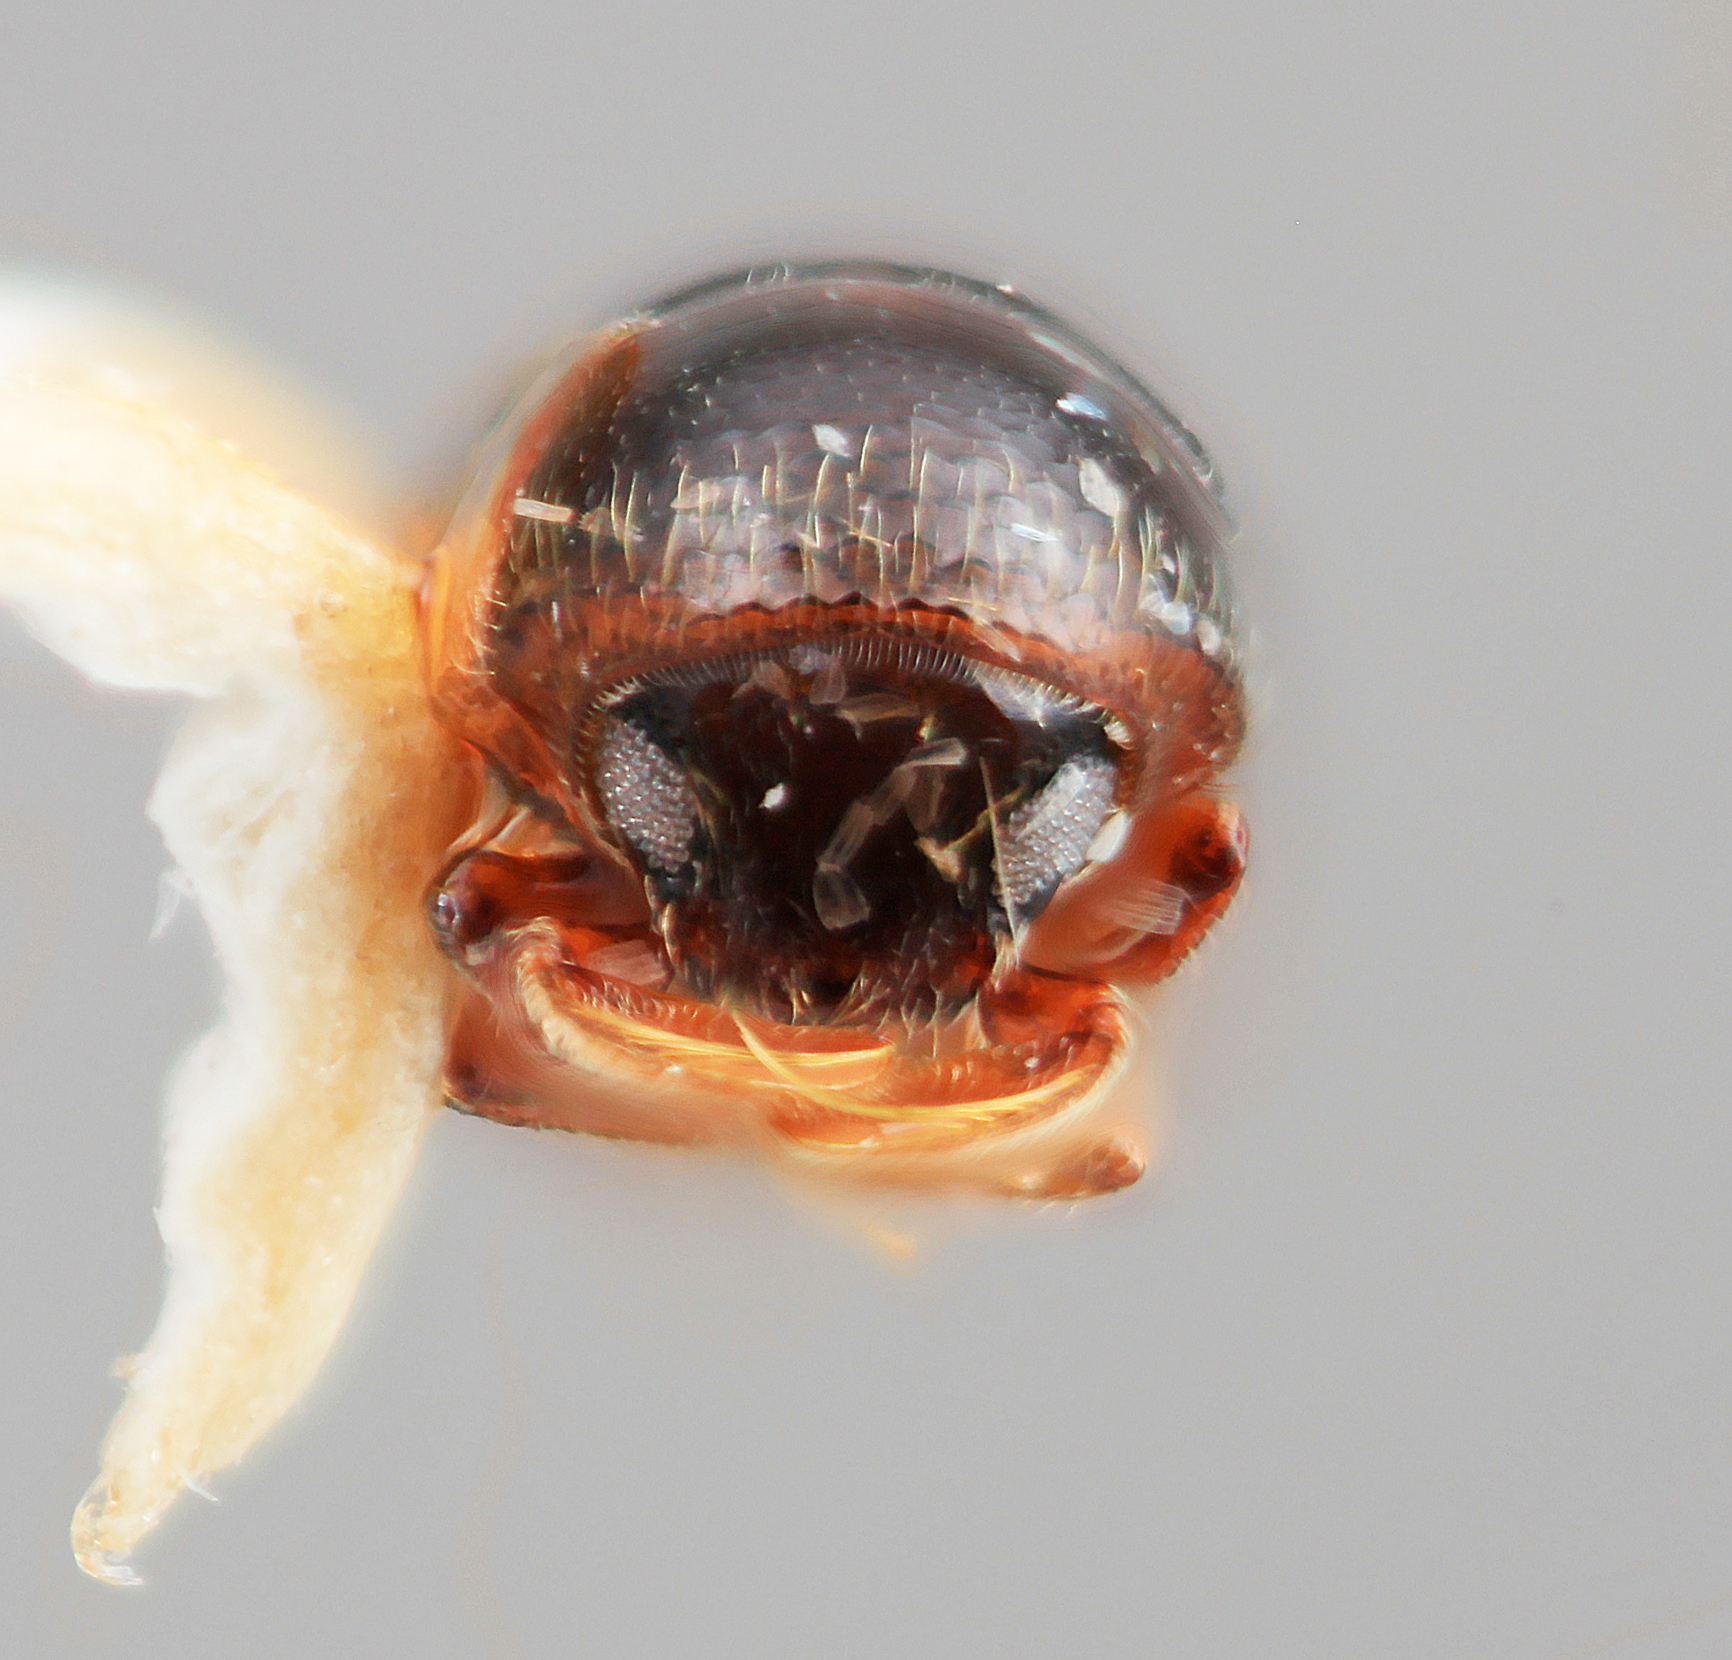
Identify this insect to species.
Corthylus splendidulus
